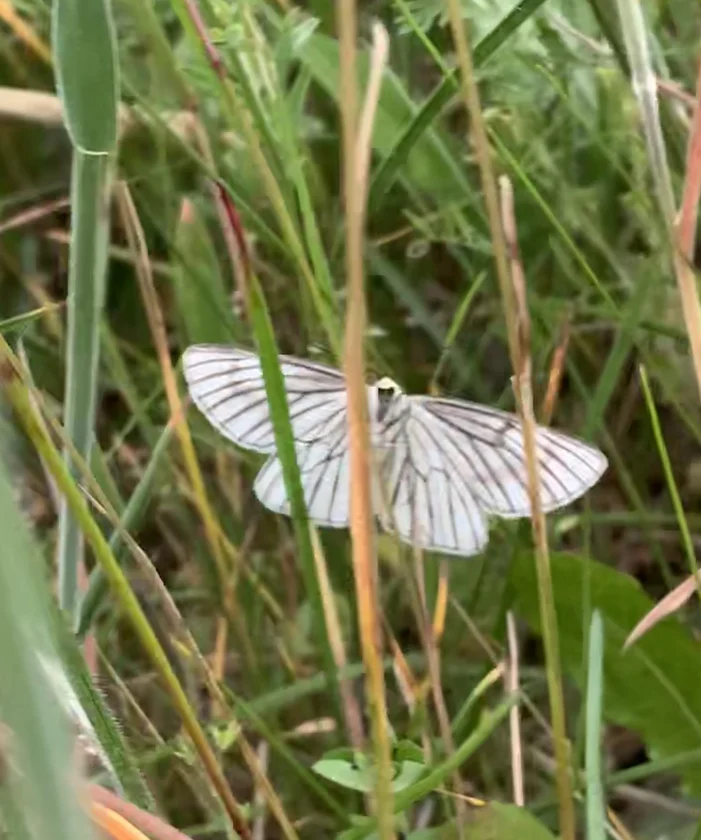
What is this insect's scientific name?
Siona lineata
